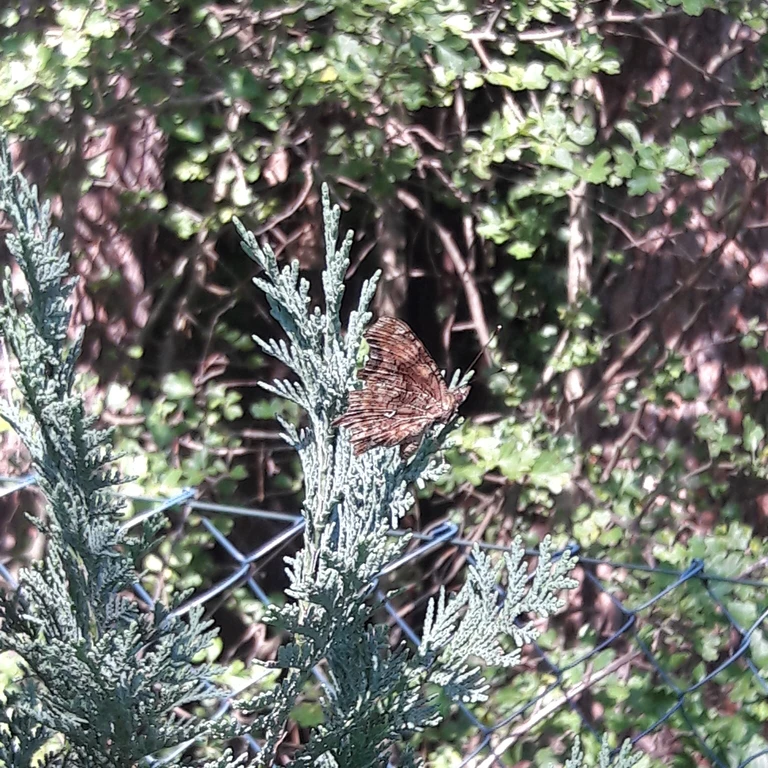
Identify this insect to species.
Polygonia c-album
